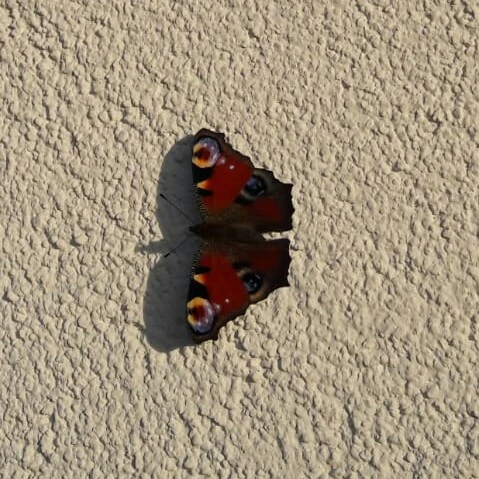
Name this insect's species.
Aglais io
